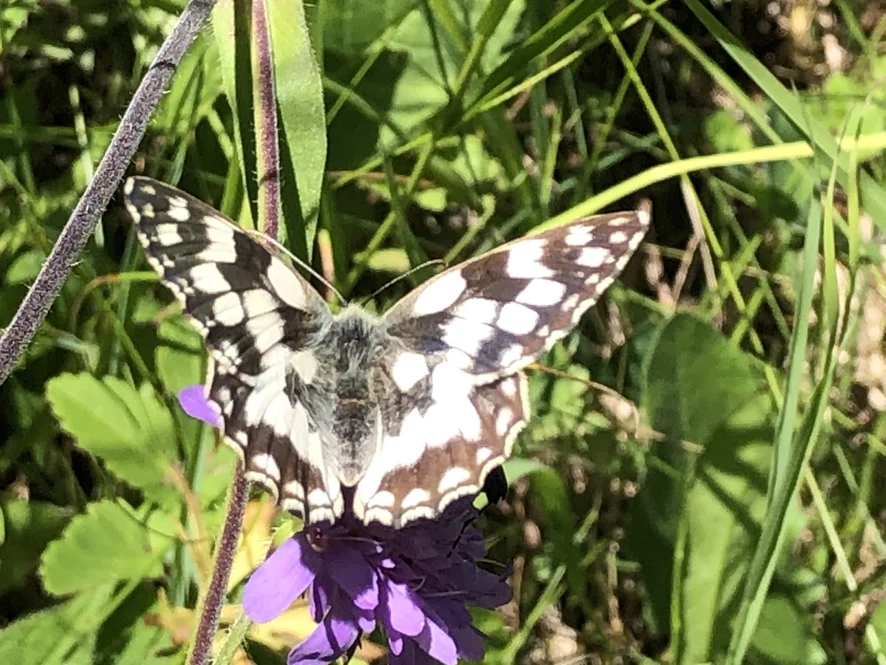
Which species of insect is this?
Melanargia galathea
